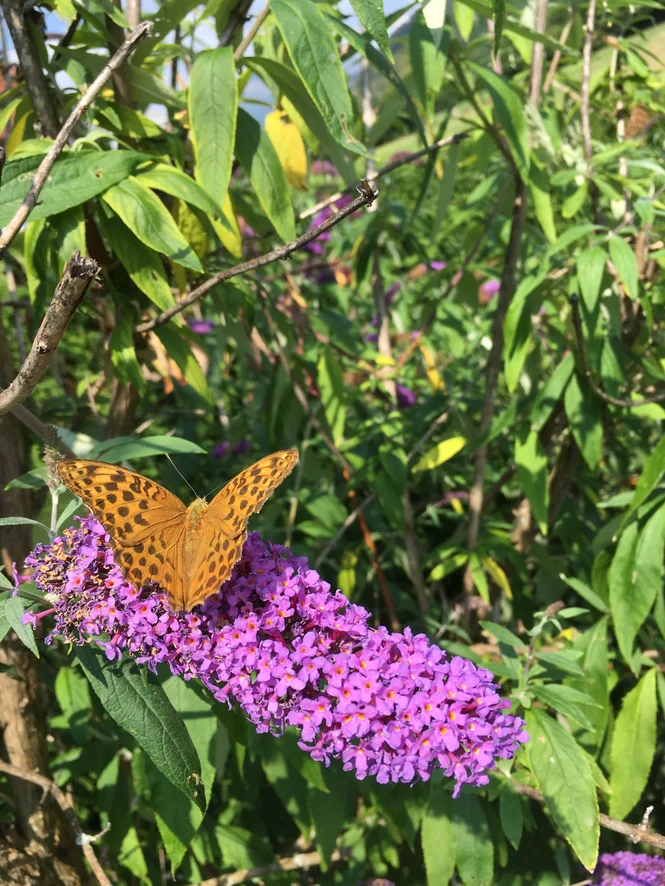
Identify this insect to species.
Argynnis paphia
